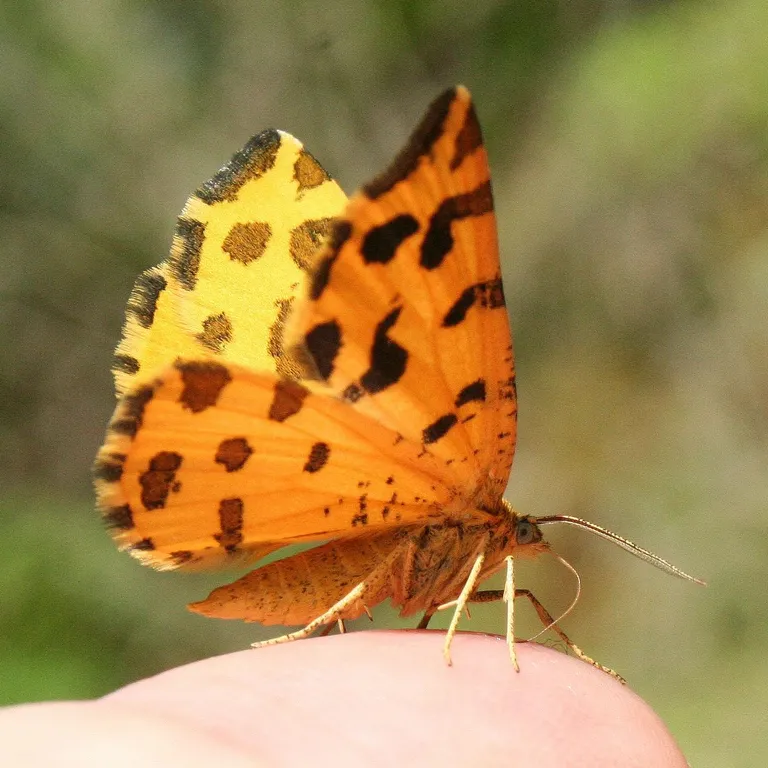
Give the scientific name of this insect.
Pseudopanthera macularia
